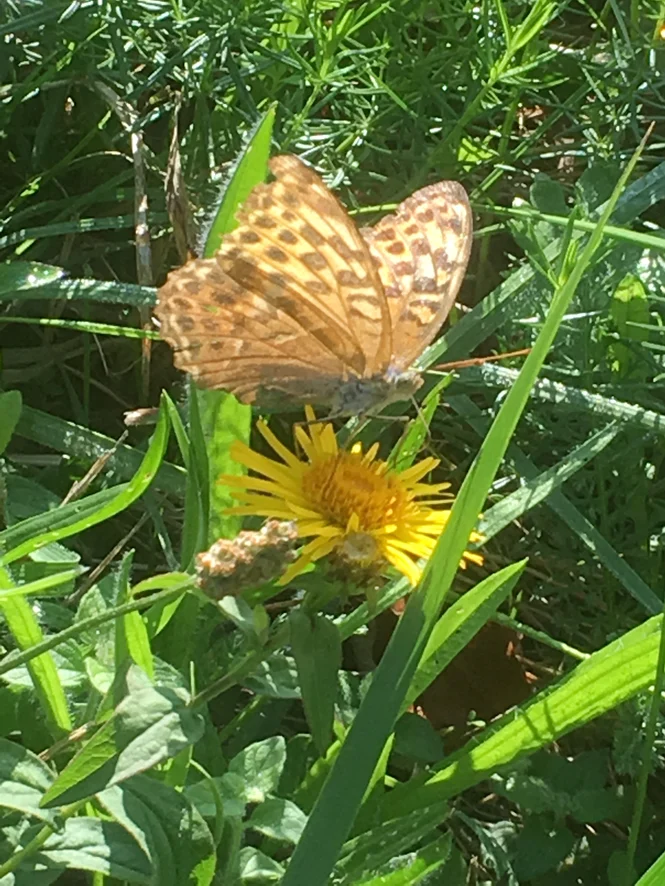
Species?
Argynnis paphia
